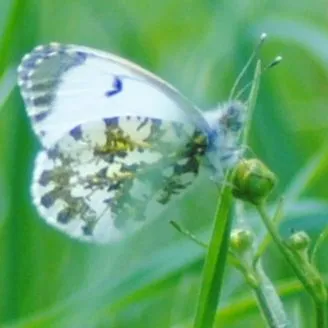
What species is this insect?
Anthocharis cardamines
